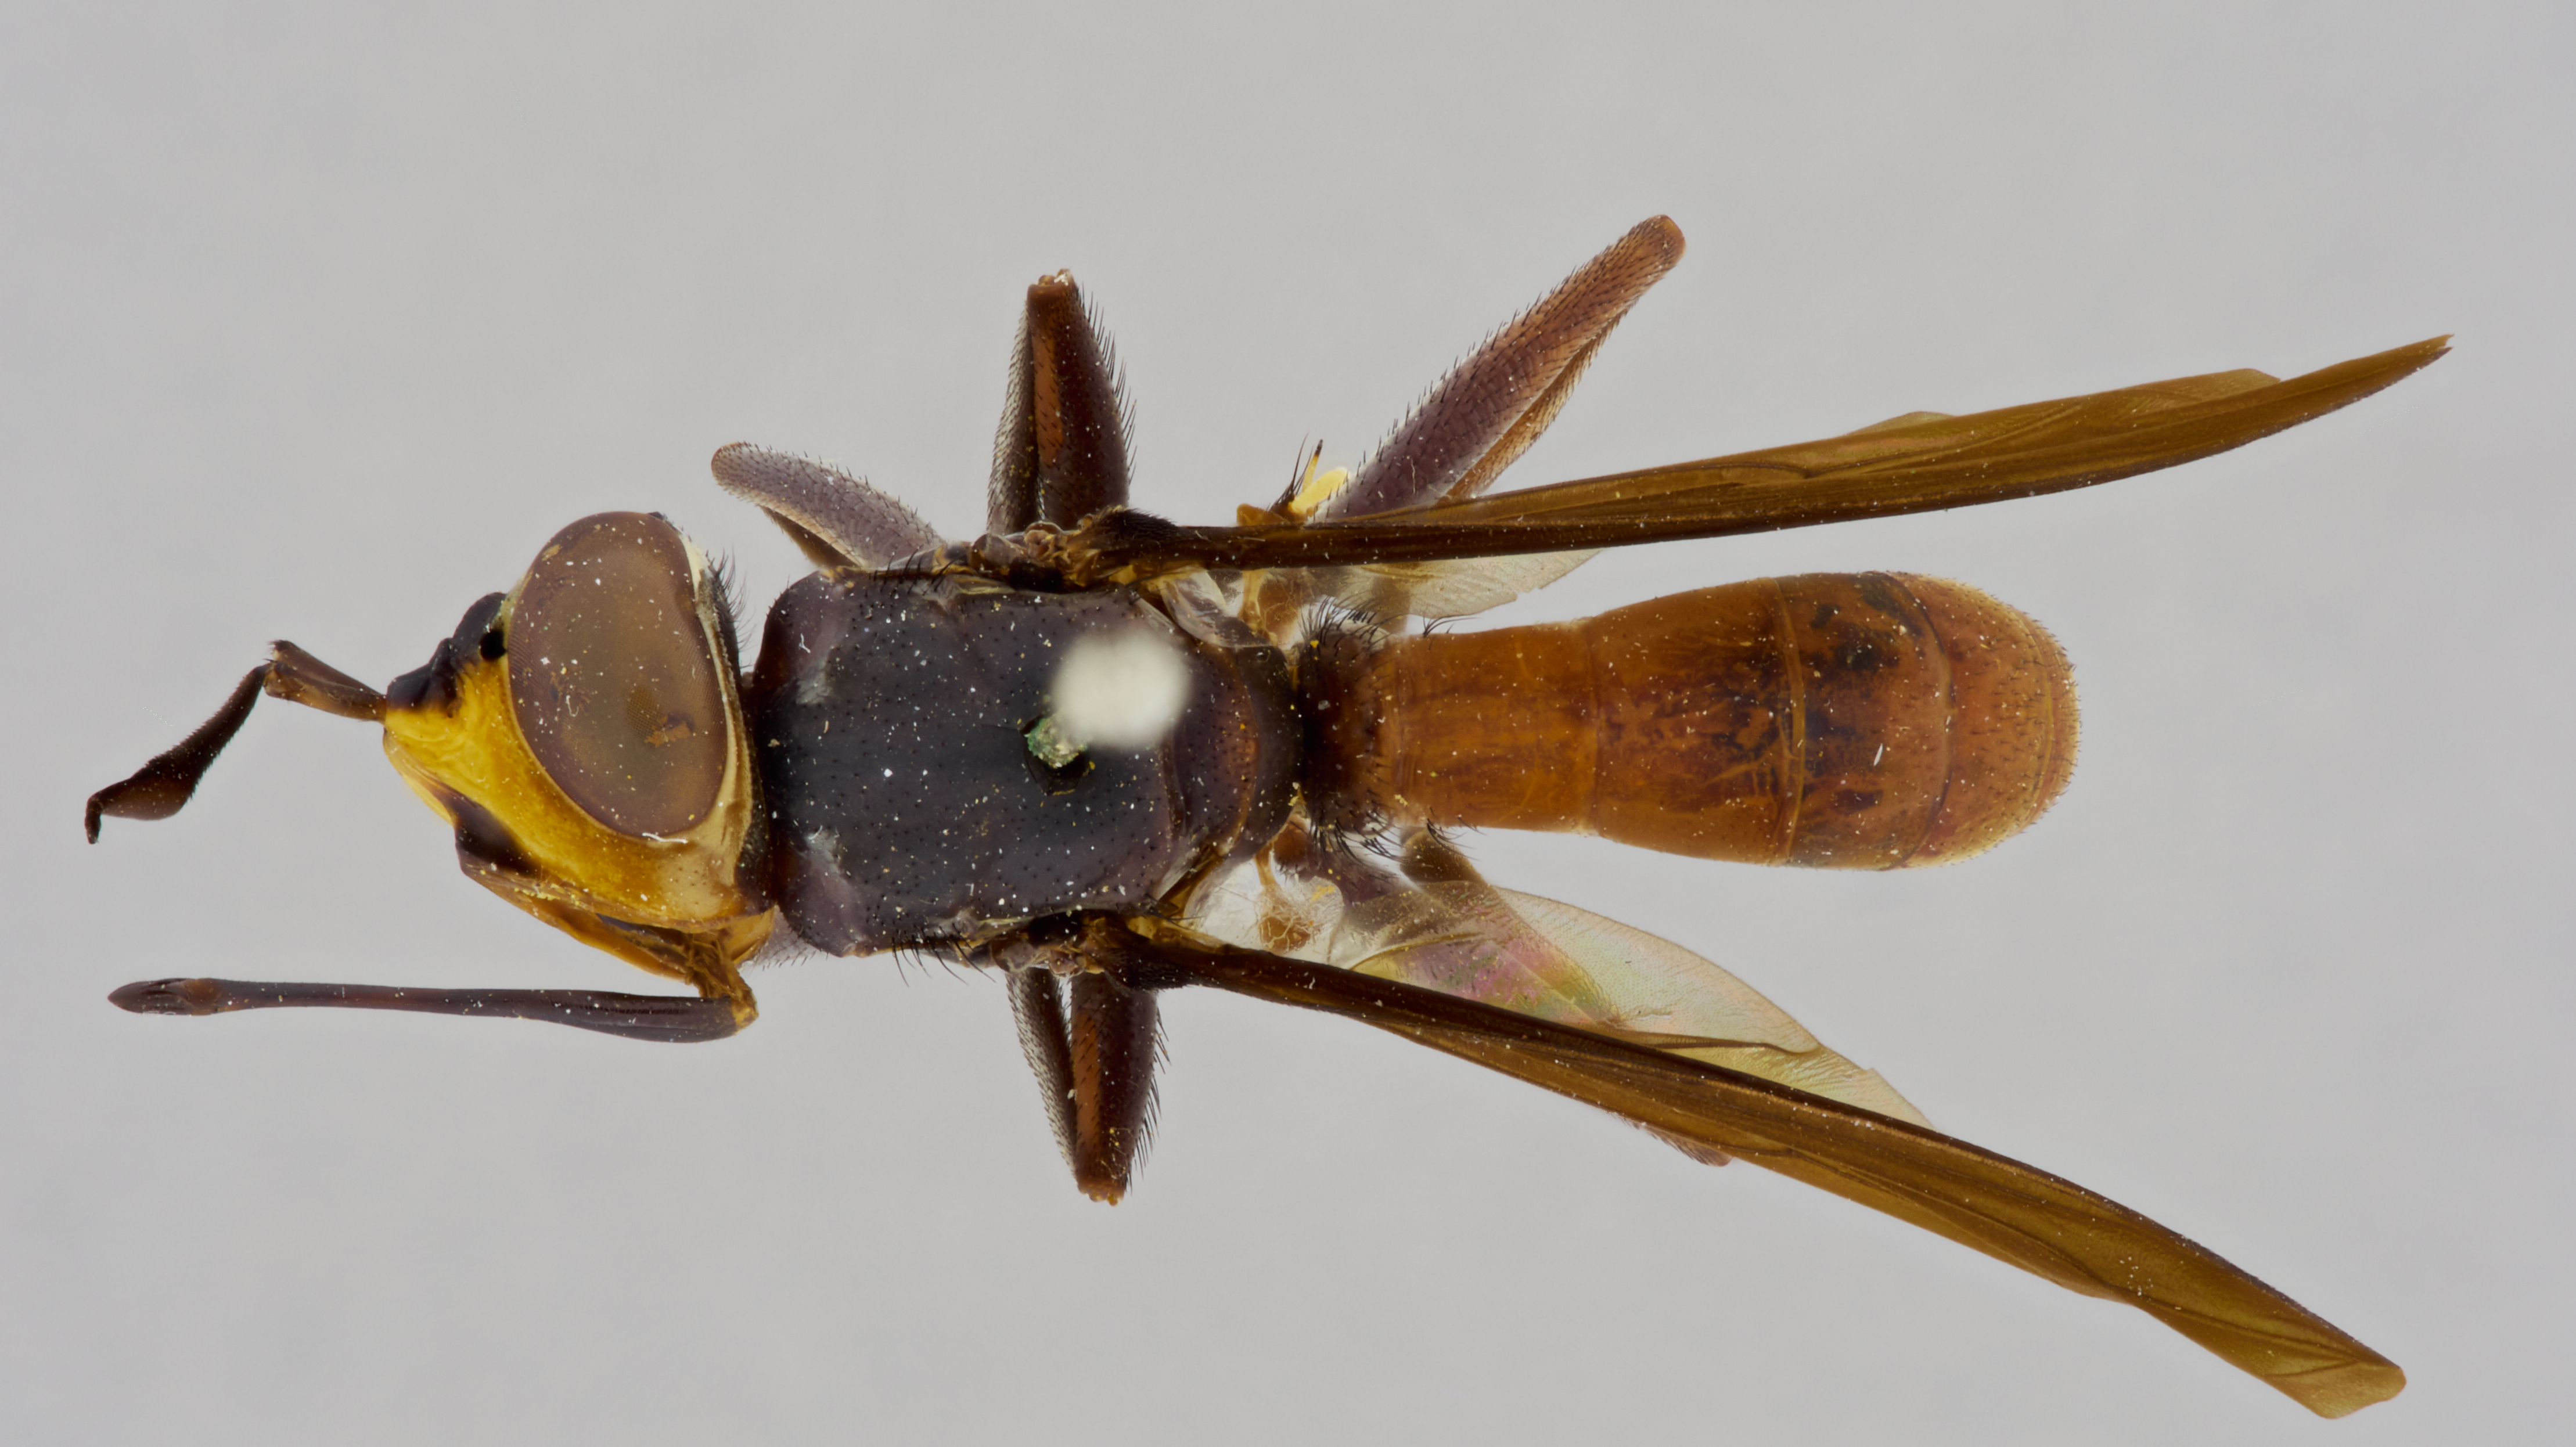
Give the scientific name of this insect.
Conops rufigaster
